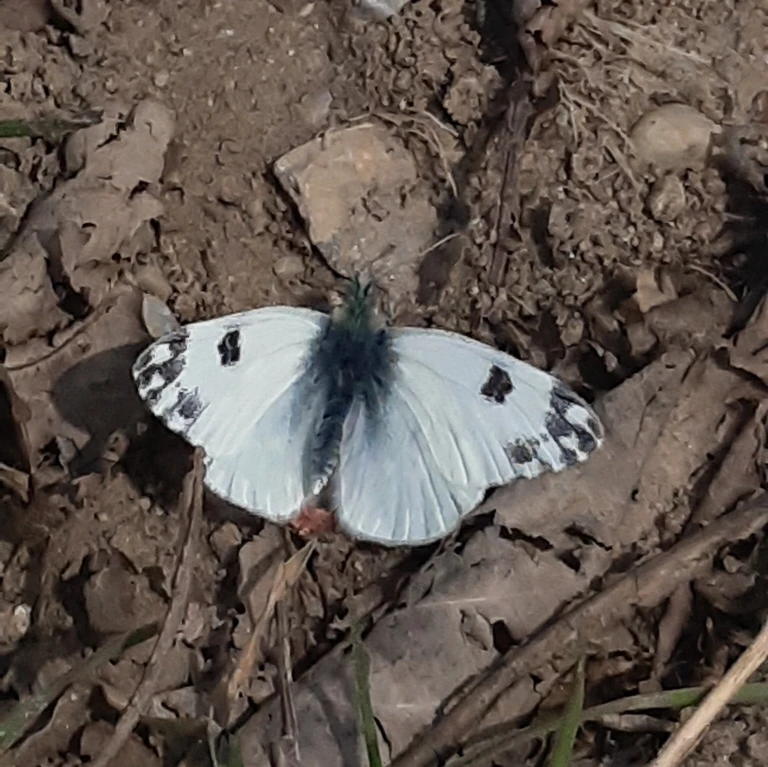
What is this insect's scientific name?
Pontia edusa
